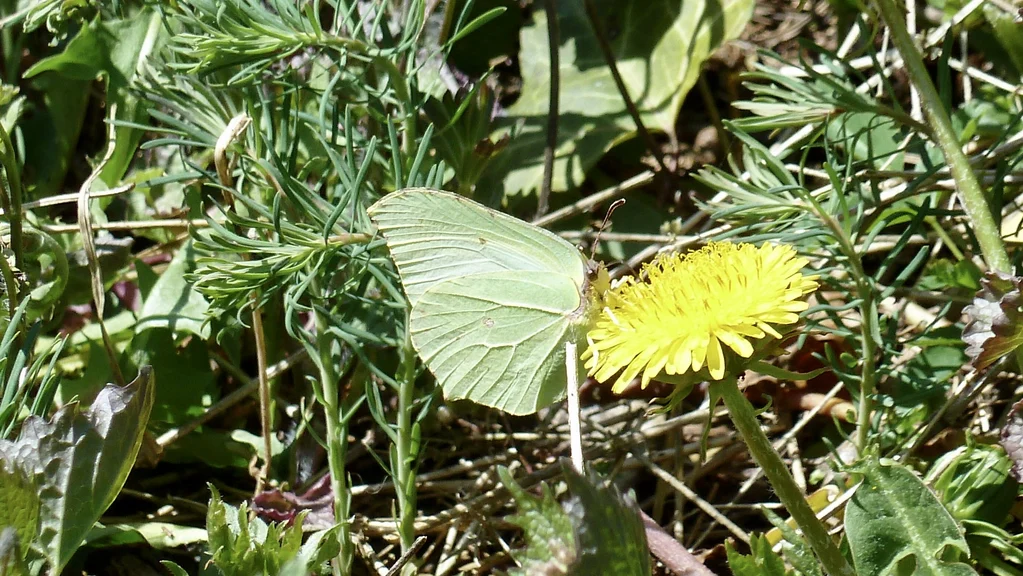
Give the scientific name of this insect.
Gonepteryx rhamni
